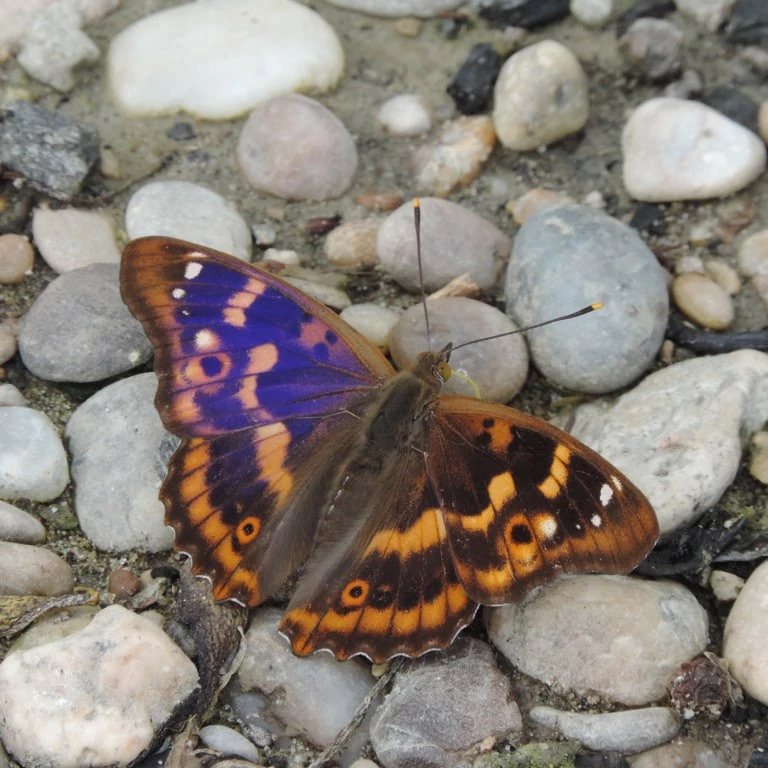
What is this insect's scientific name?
Apatura ilia
